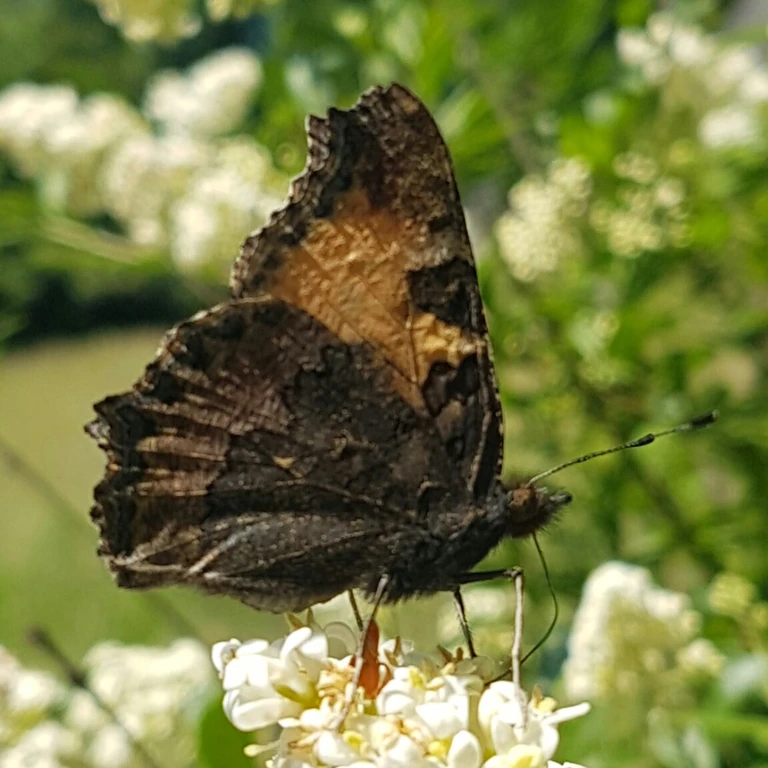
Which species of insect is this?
Aglais urticae
